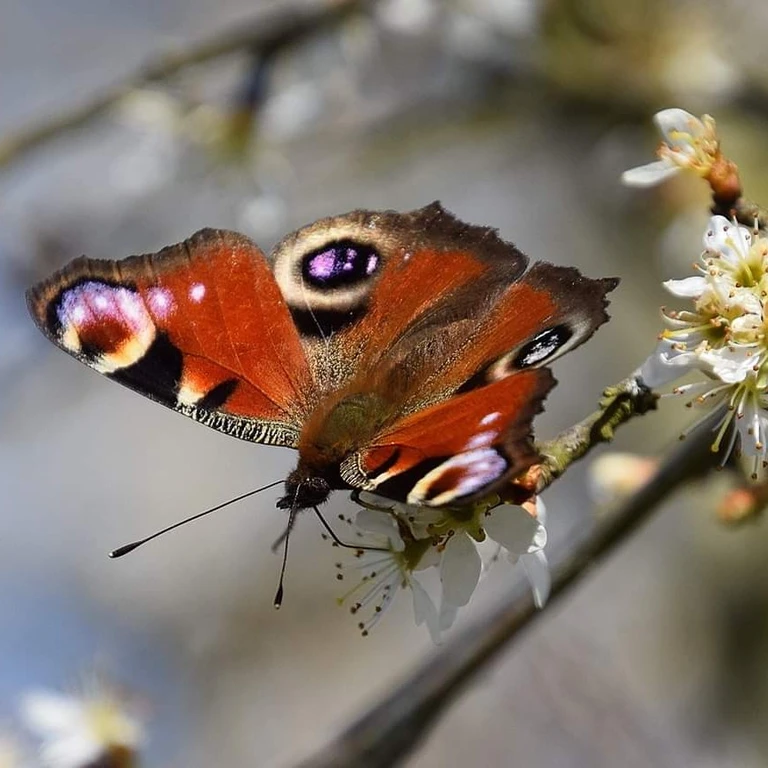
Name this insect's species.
Aglais io
